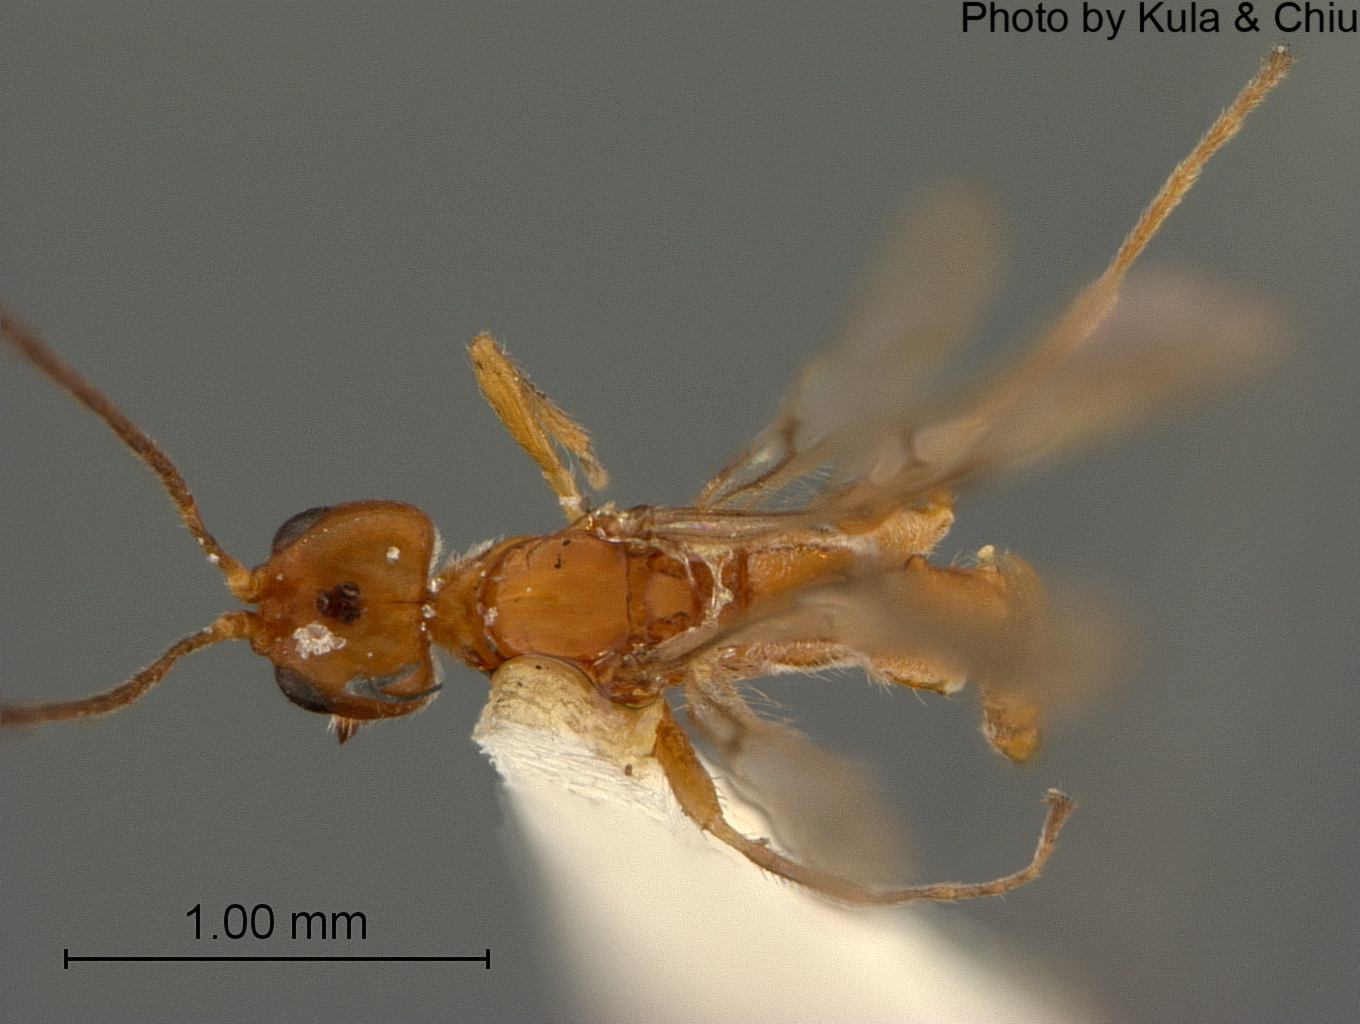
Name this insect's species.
Coelinidea pallida
